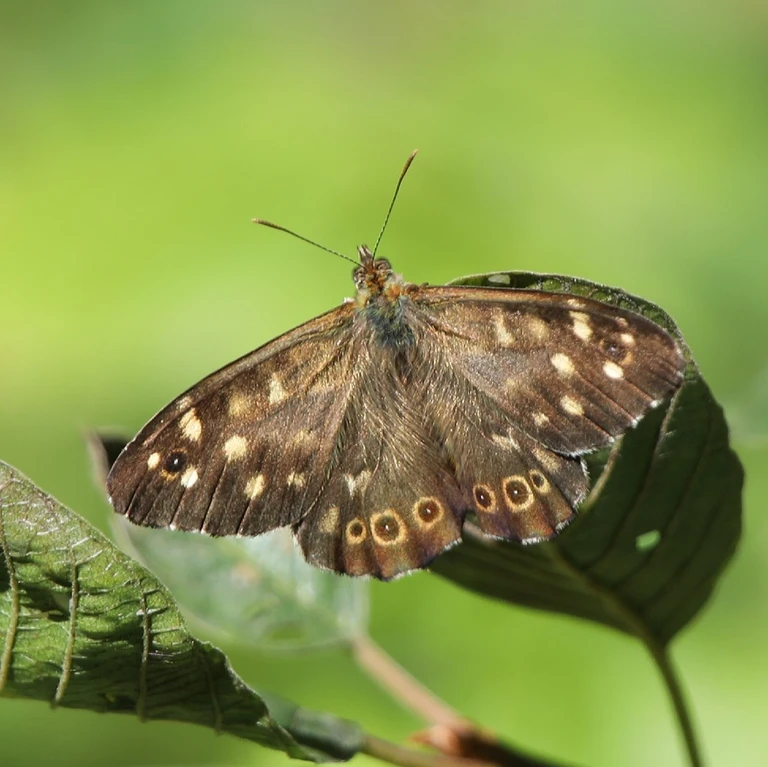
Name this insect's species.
Pararge aegeria
